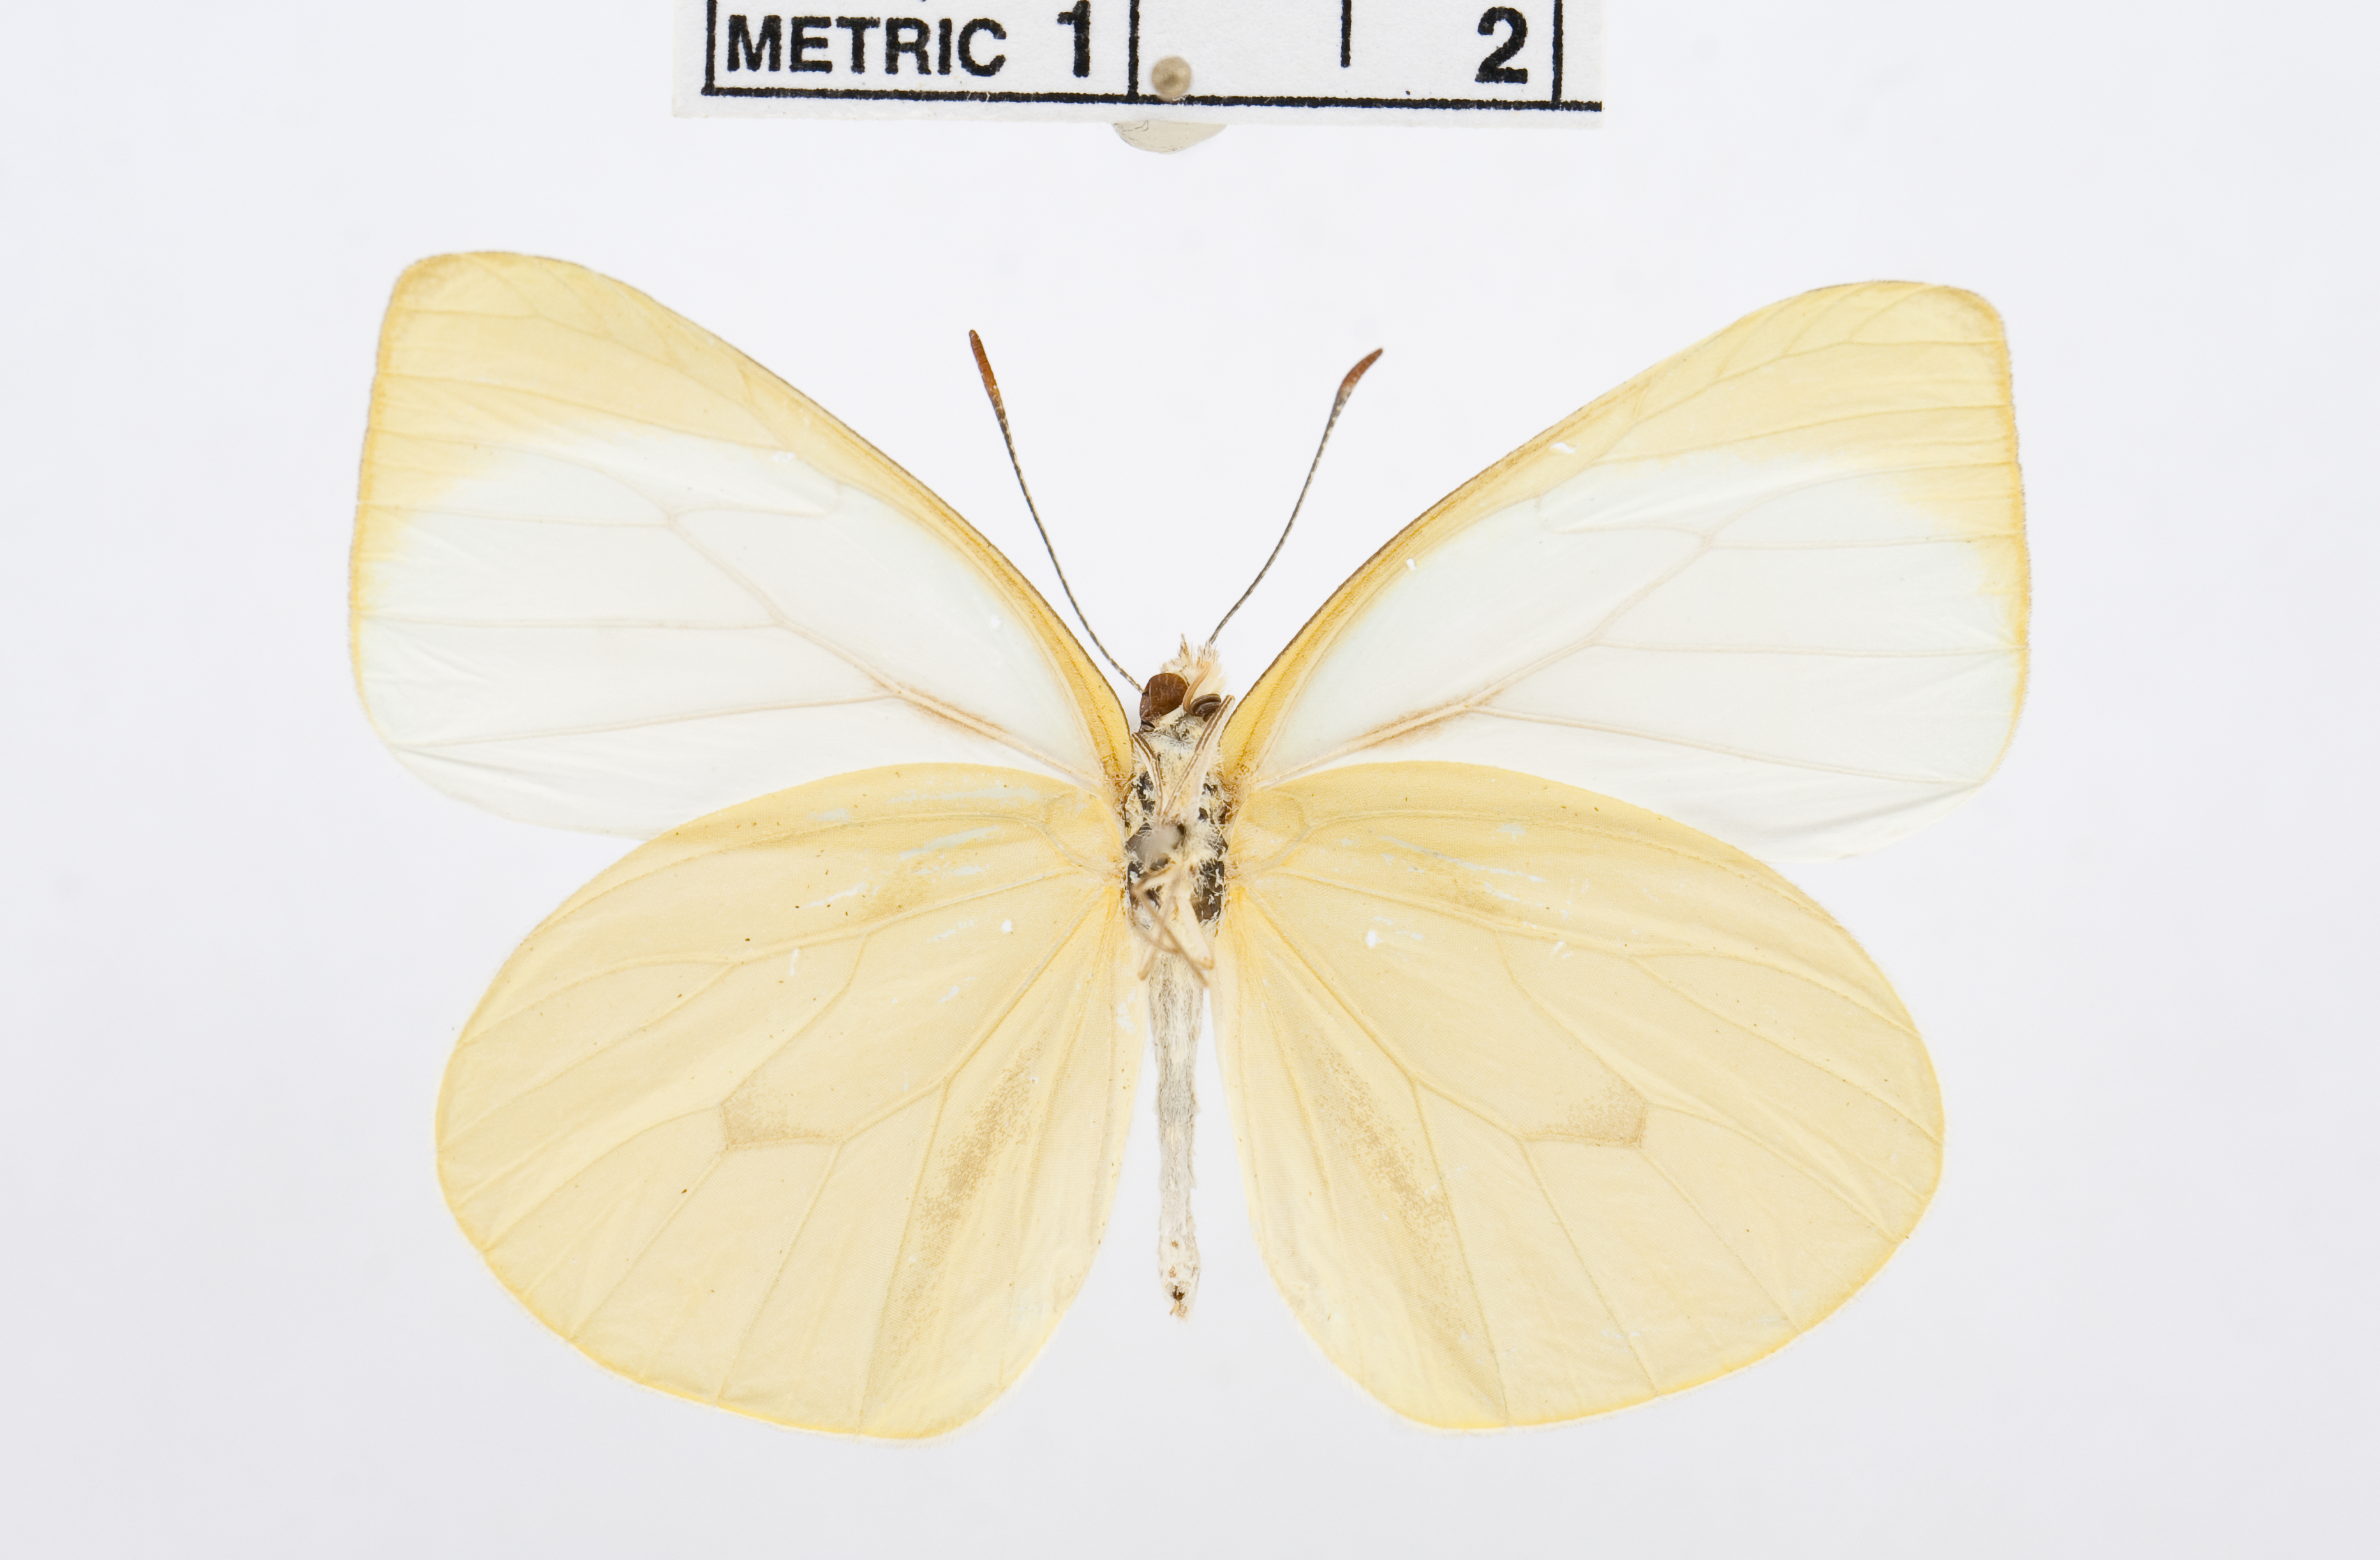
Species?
Pseudopieris nehemia
